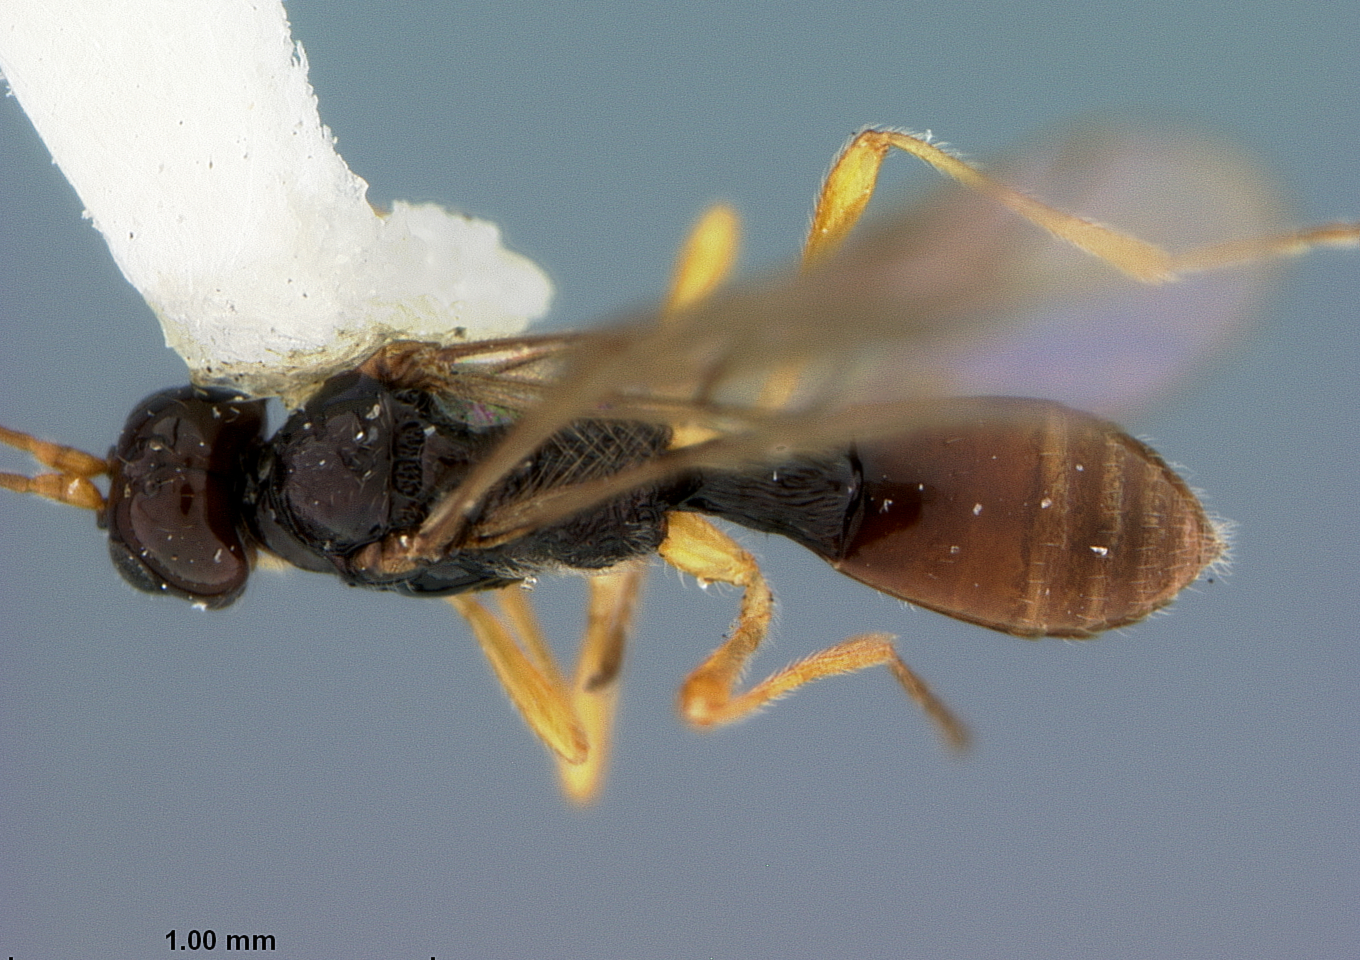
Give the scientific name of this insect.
Chaenusa woolleyi
